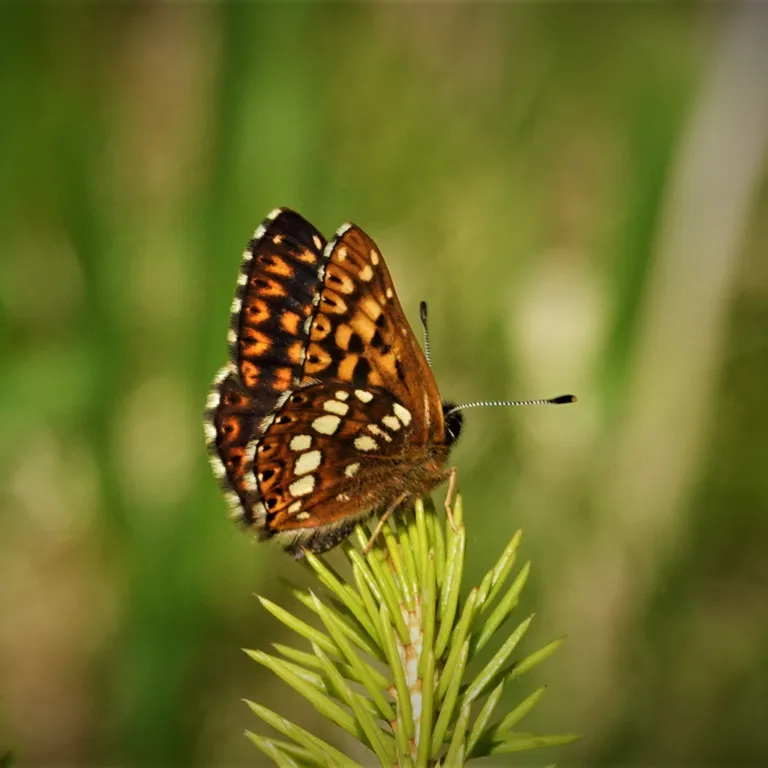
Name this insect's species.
Hamearis lucina
